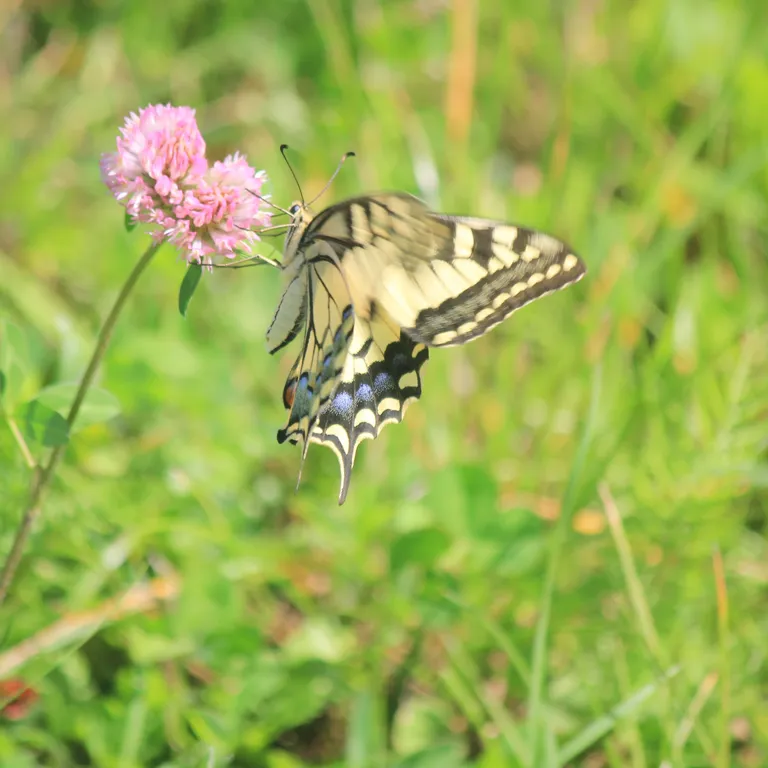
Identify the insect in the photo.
Papilio machaon
